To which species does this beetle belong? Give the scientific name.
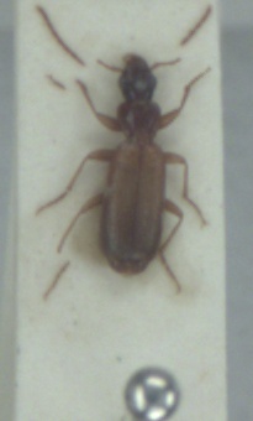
Paradromius linearis
